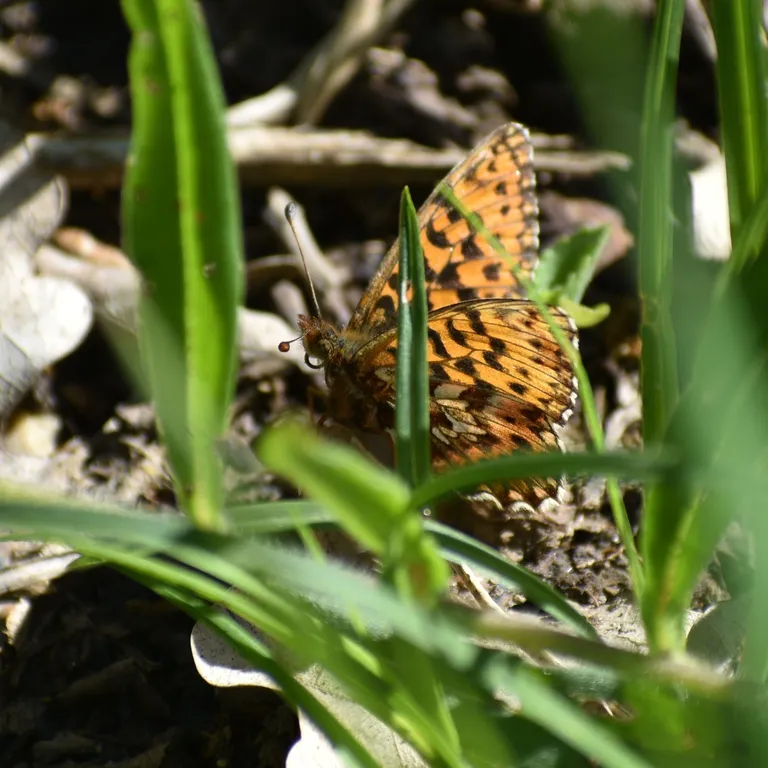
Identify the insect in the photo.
Boloria dia
